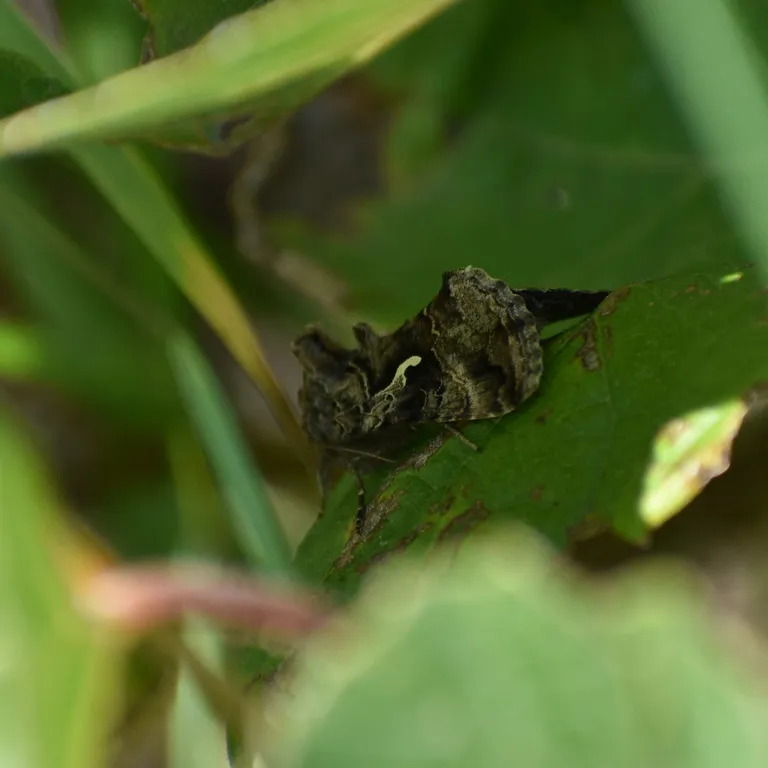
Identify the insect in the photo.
Autographa gamma
